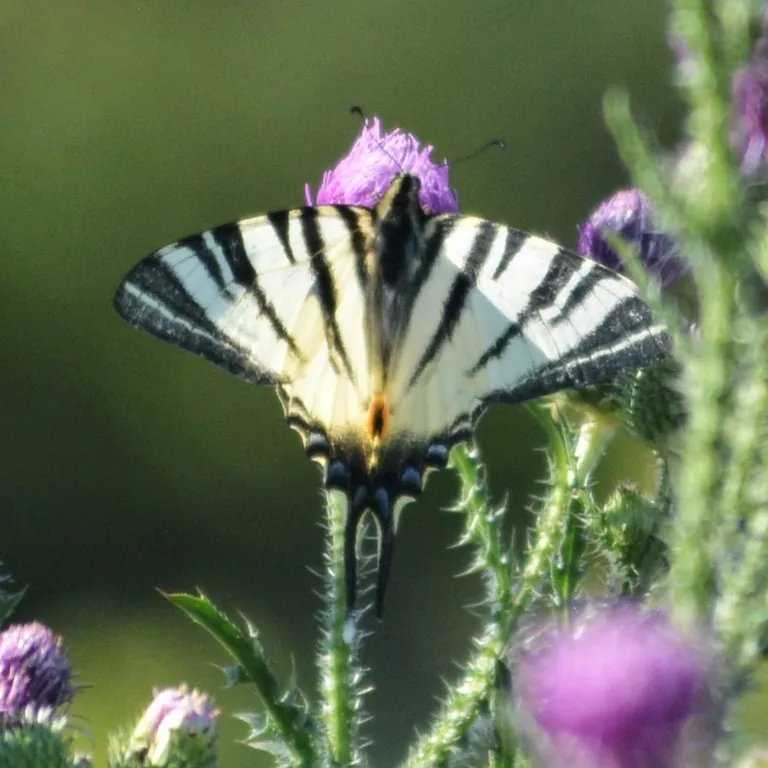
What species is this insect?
Iphiclides podalirius
